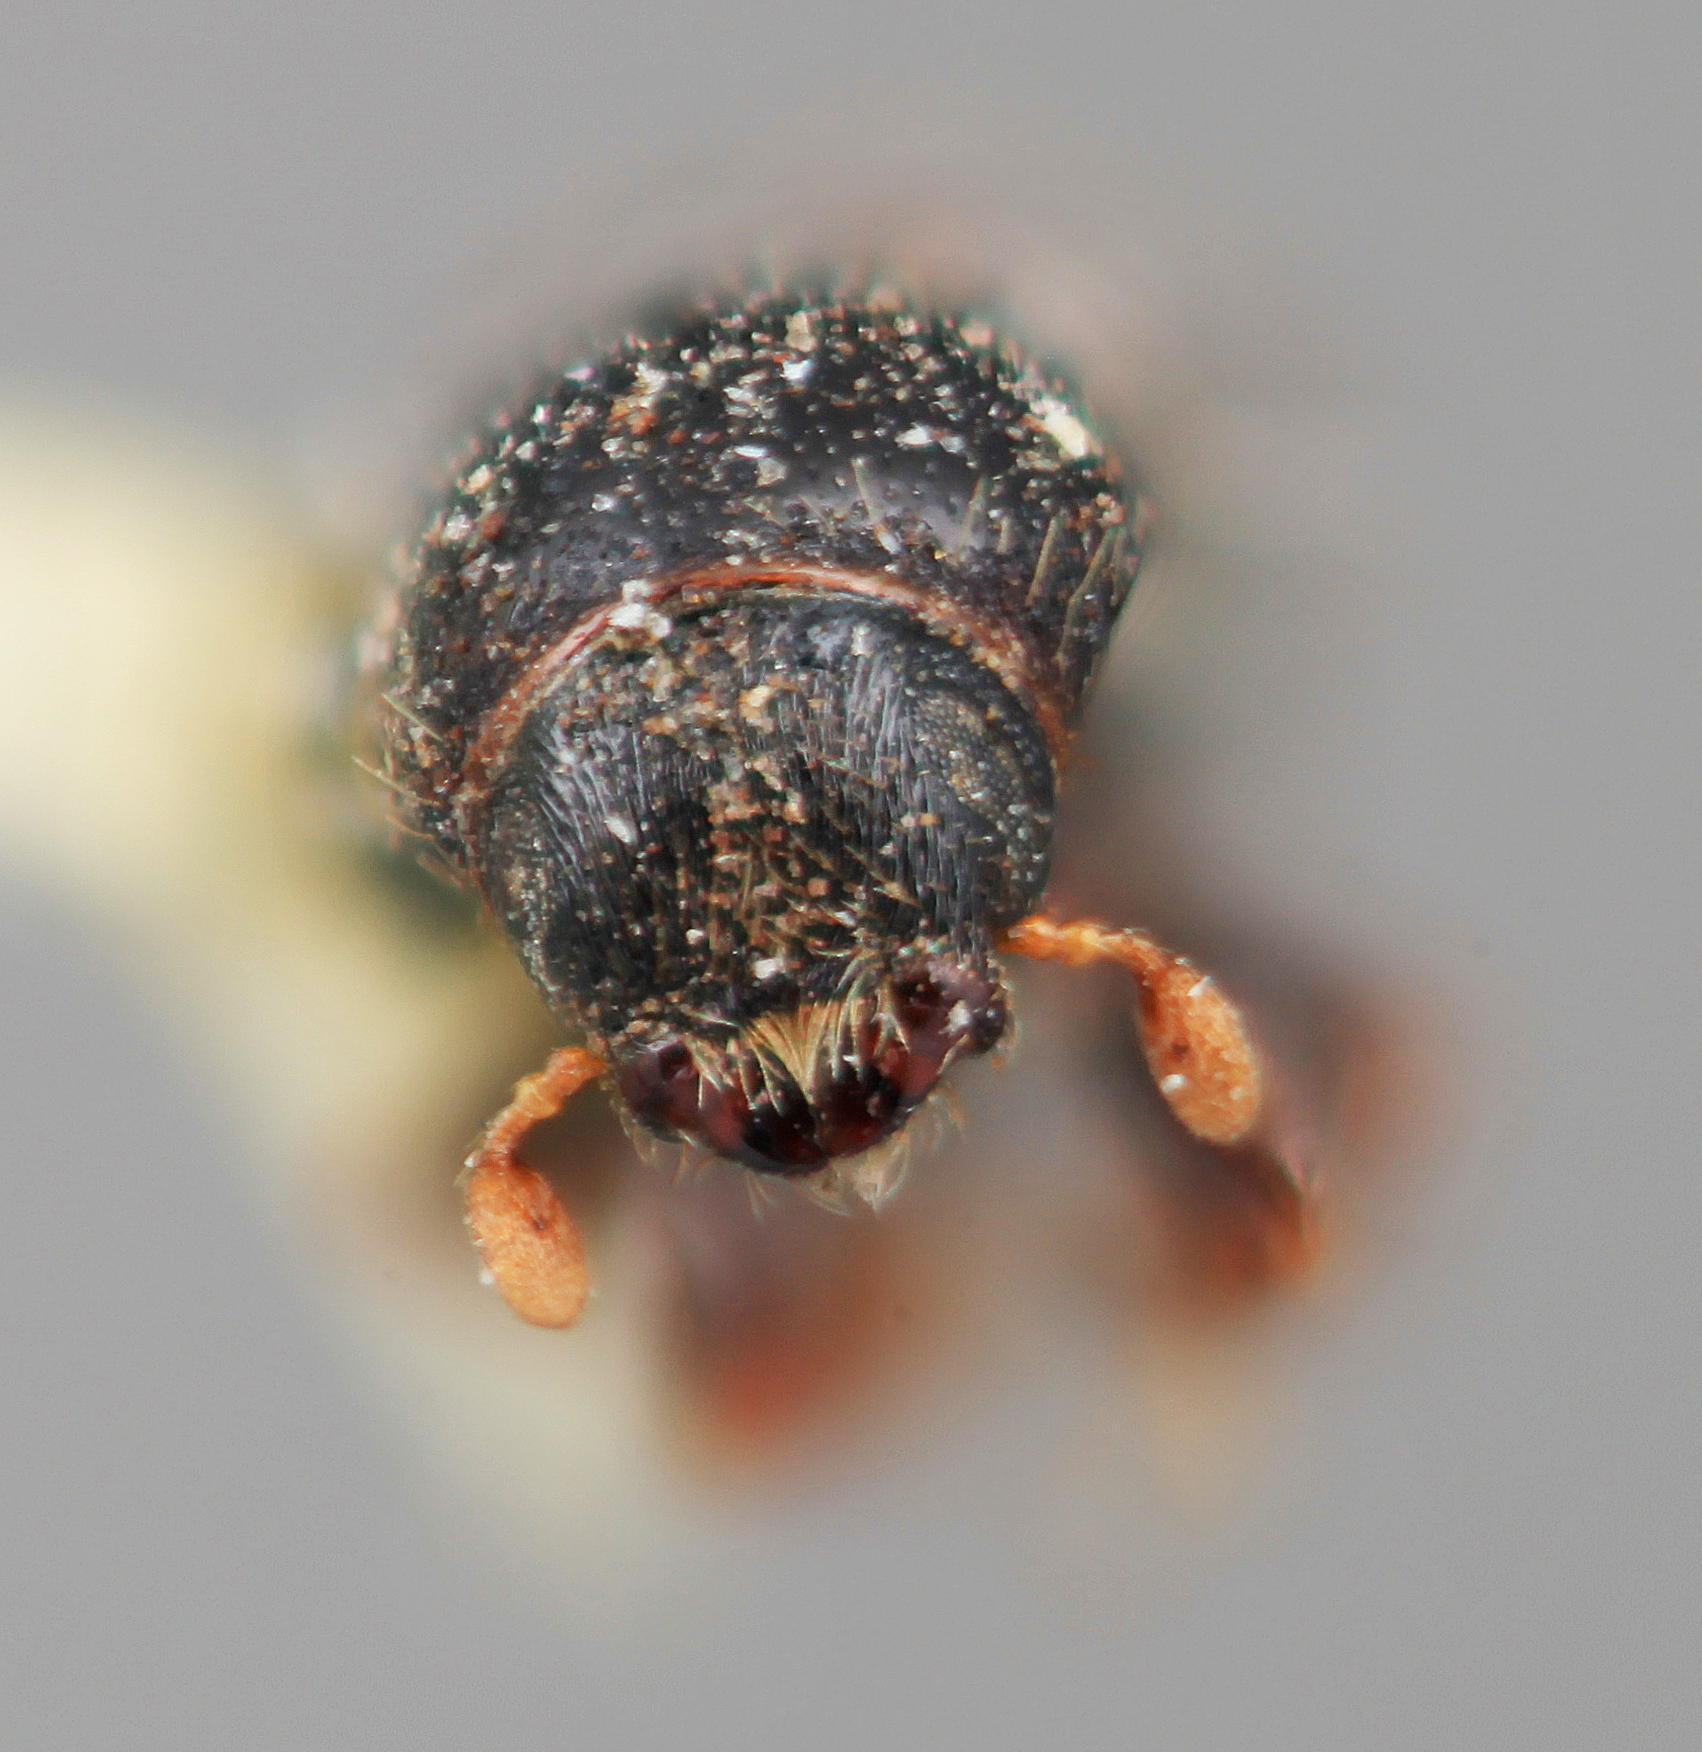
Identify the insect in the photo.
Scolytus obelus
